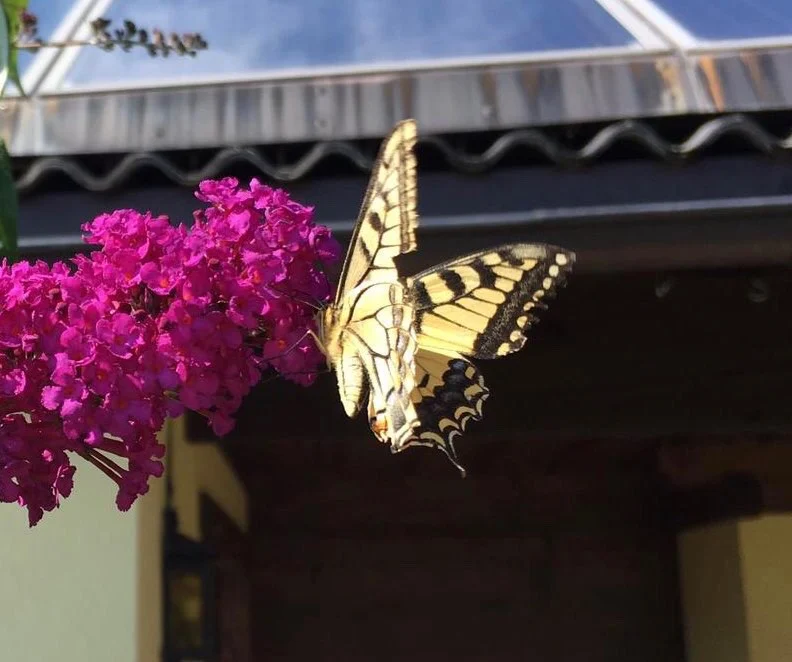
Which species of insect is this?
Papilio machaon
